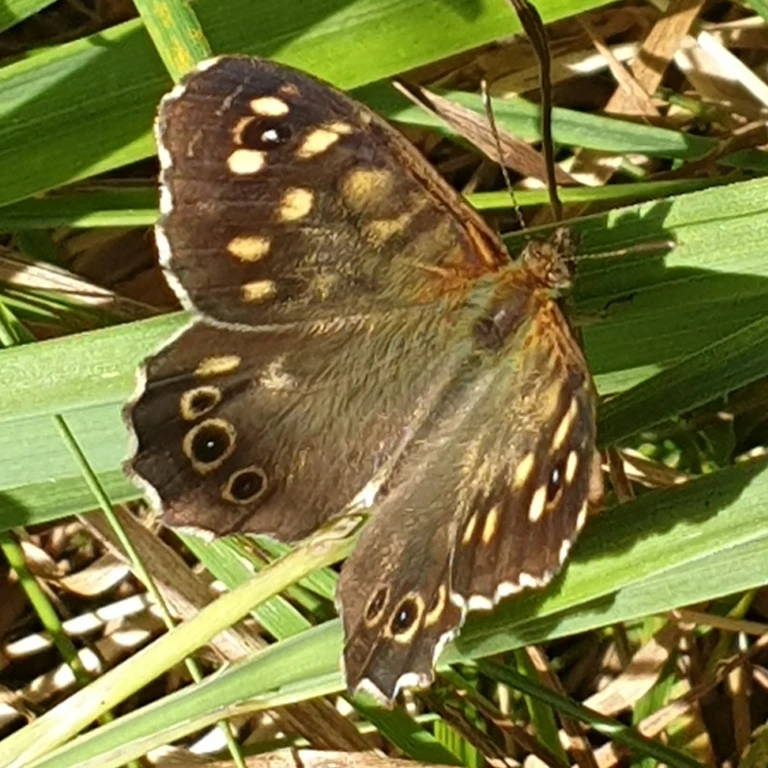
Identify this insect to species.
Pararge aegeria
